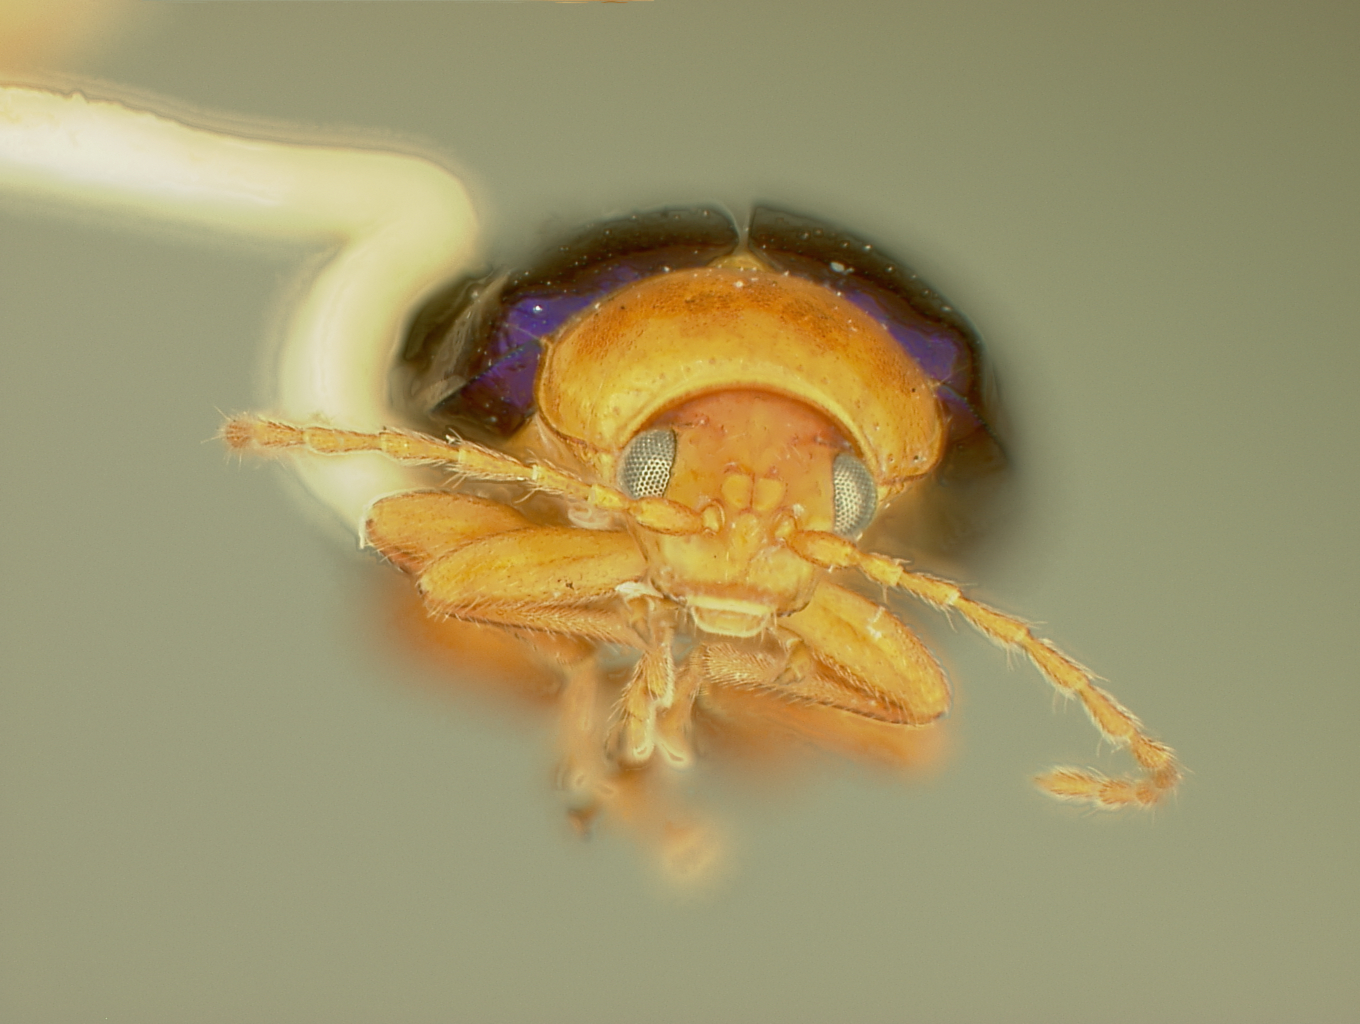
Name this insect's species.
Homoschema manni
